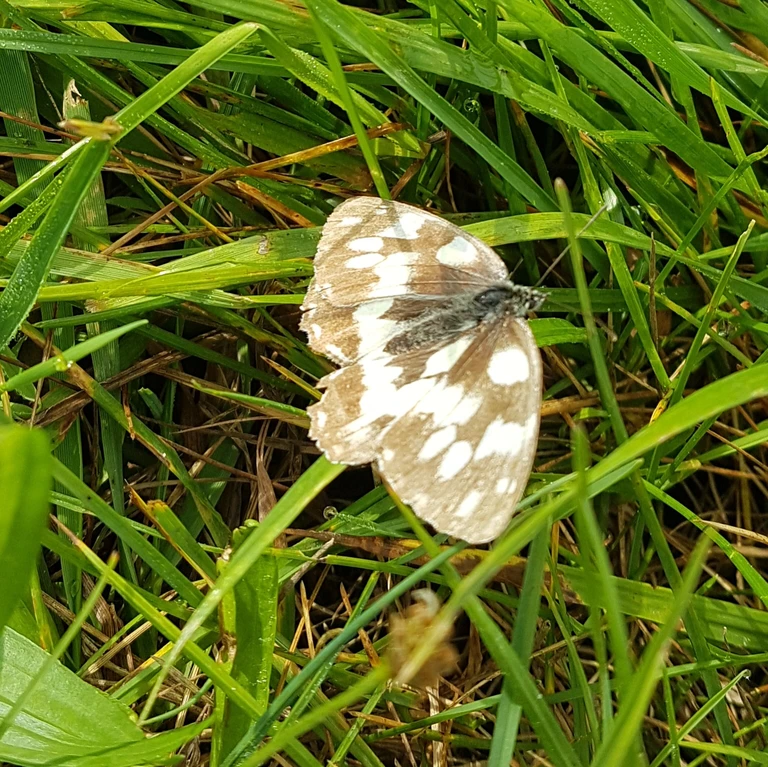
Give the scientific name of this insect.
Melanargia galathea
